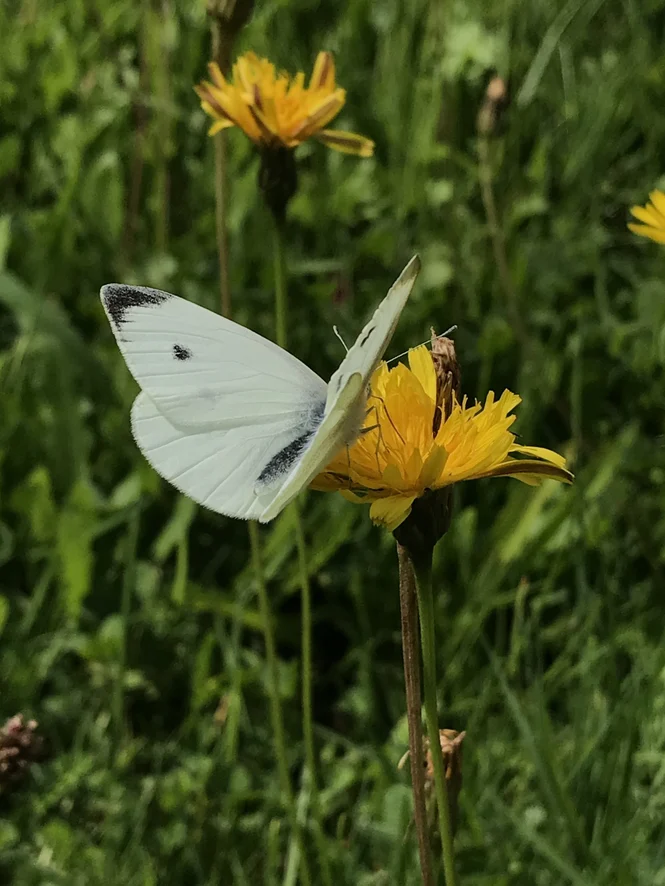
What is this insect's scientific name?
Pieris rapae
